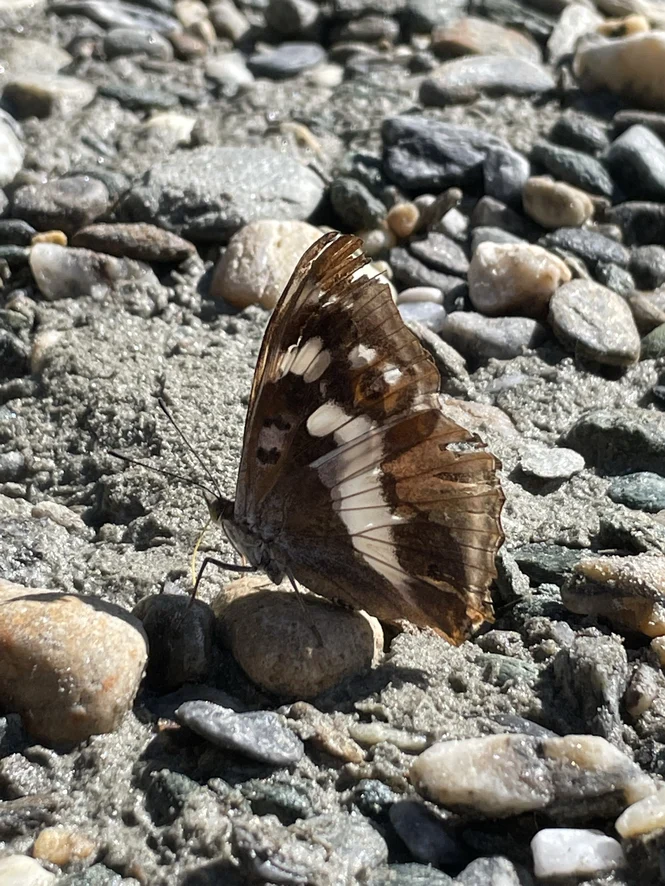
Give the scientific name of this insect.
Apatura iris
